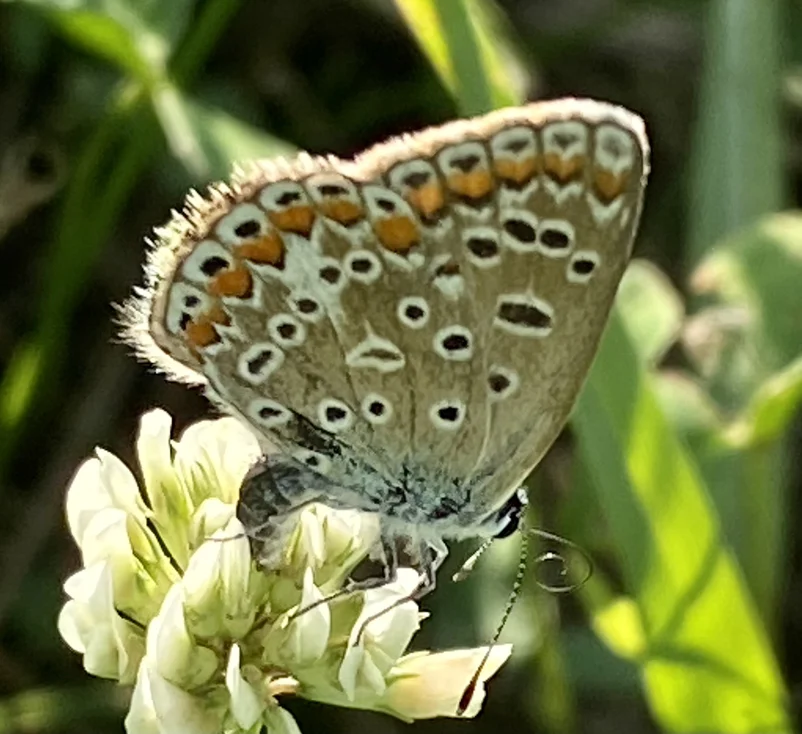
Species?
Polyommatus icarus
